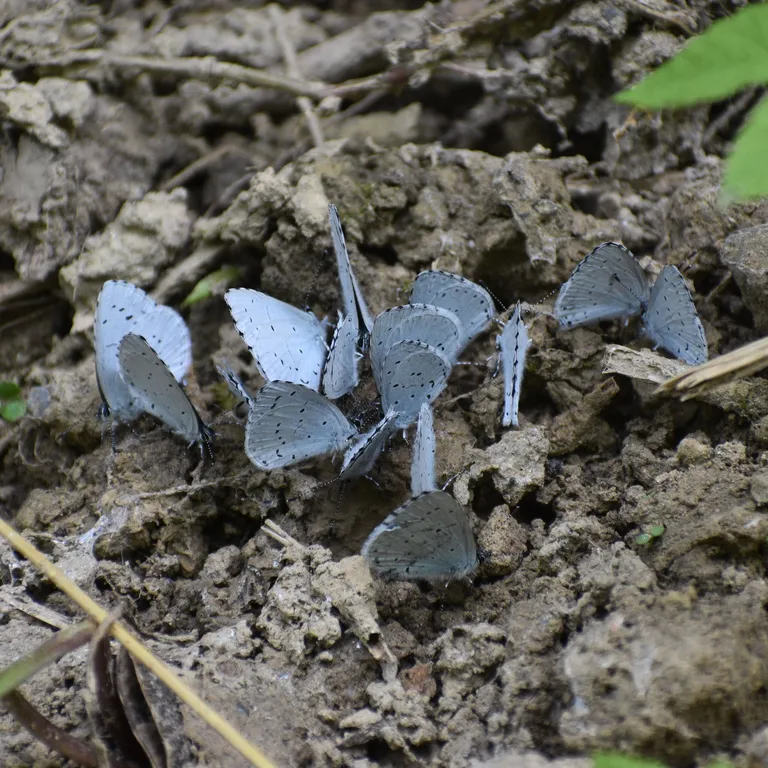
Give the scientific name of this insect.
Celastrina argiolus
